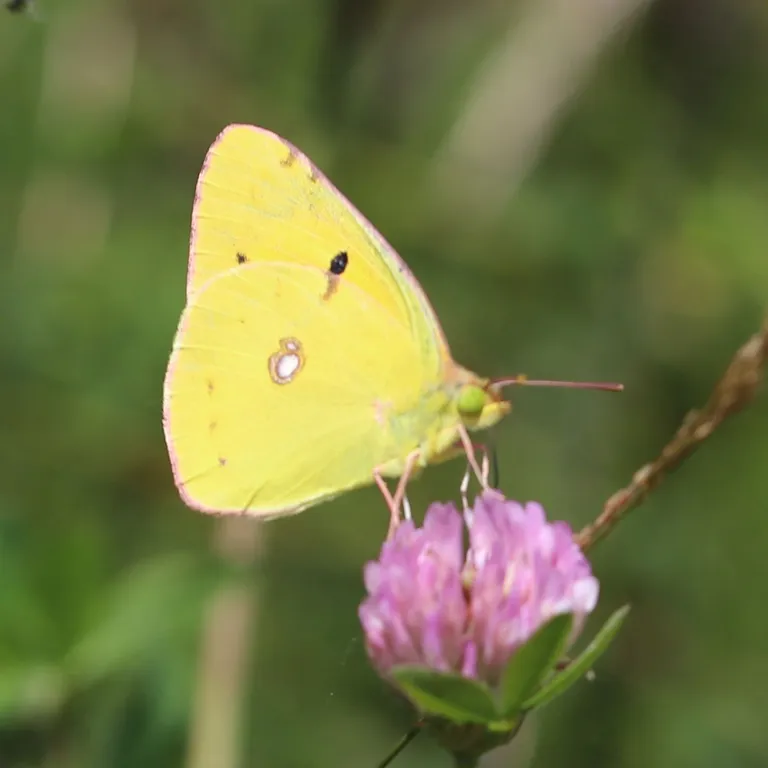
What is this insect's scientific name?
Colias croceus
